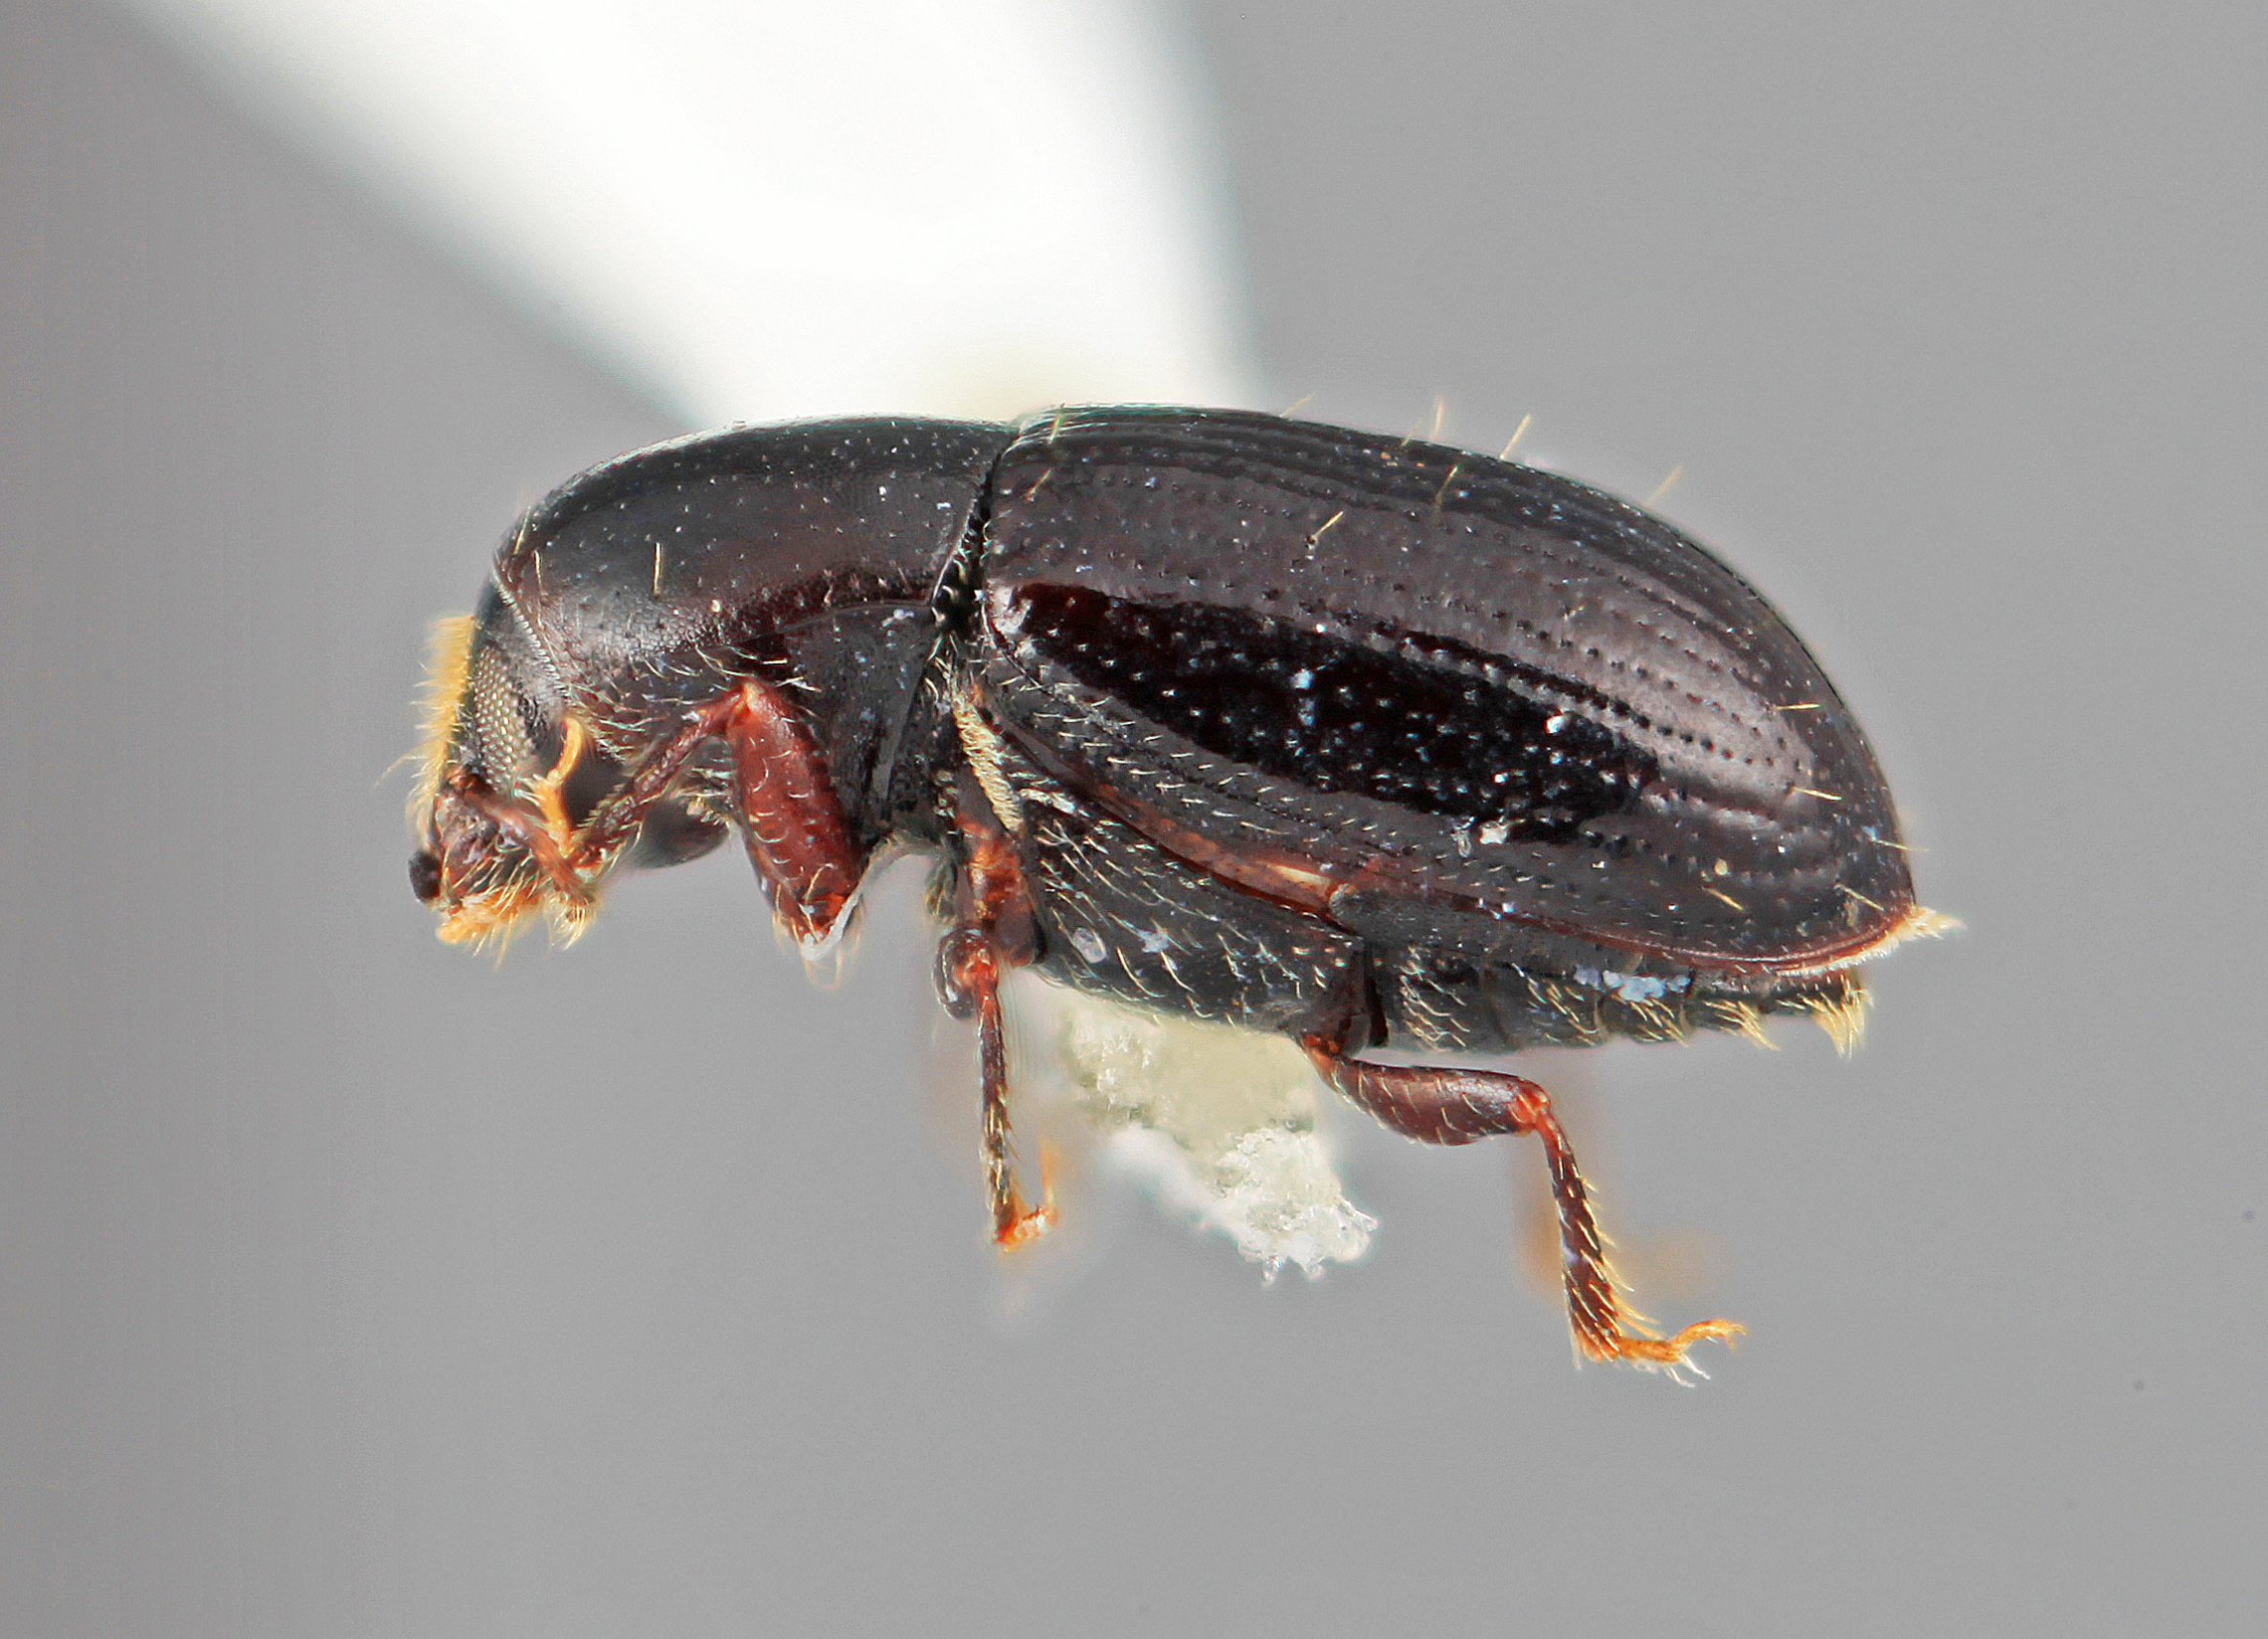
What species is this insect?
Scolytodes fulmineus
